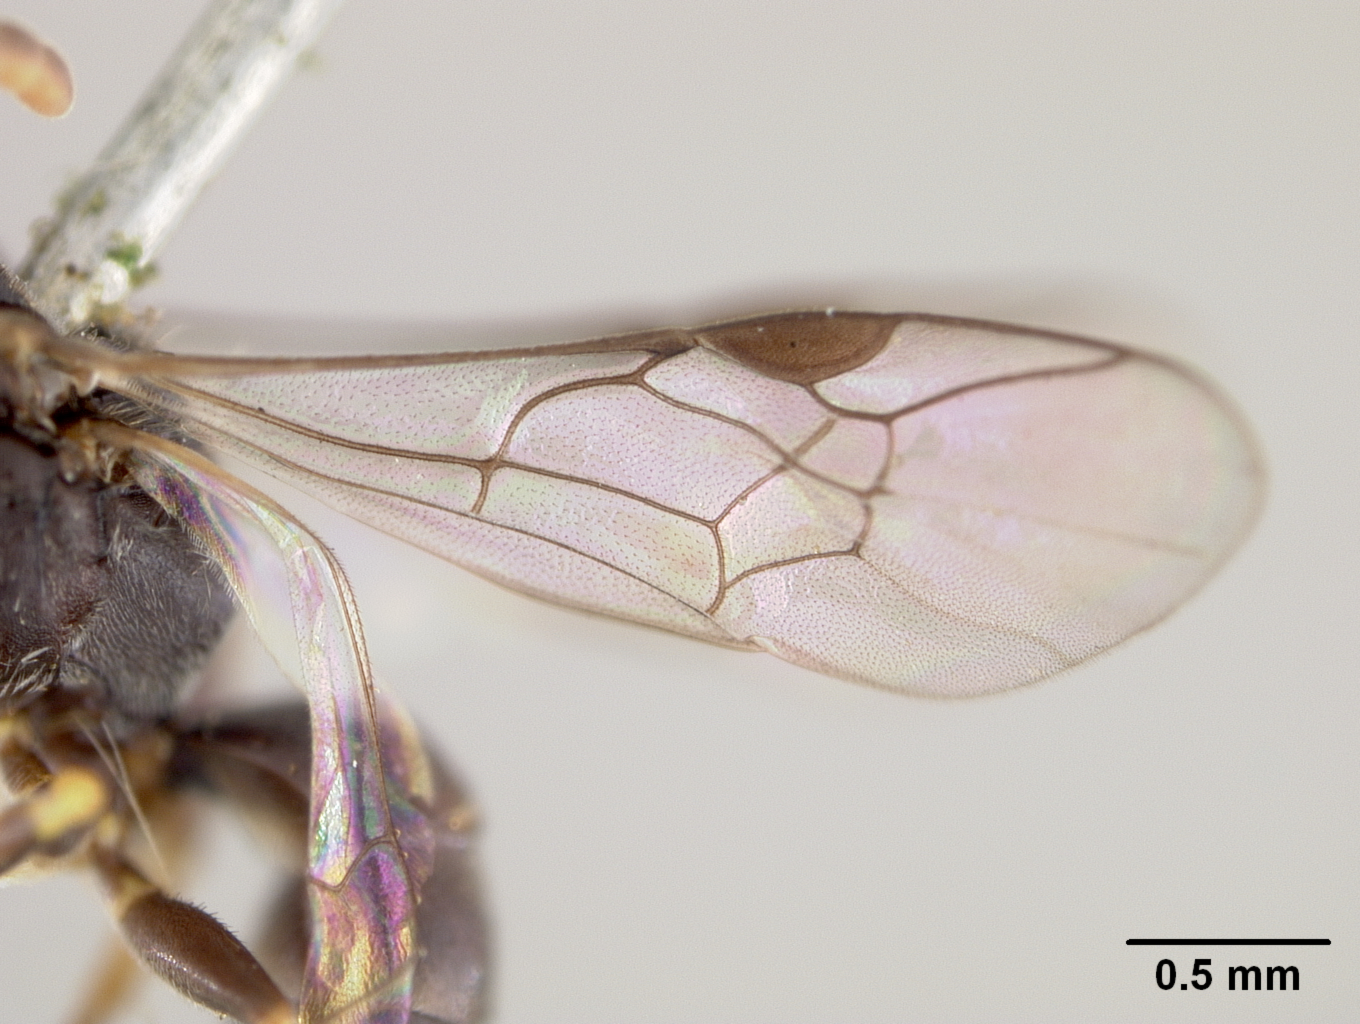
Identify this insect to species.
Prosopis brevior
